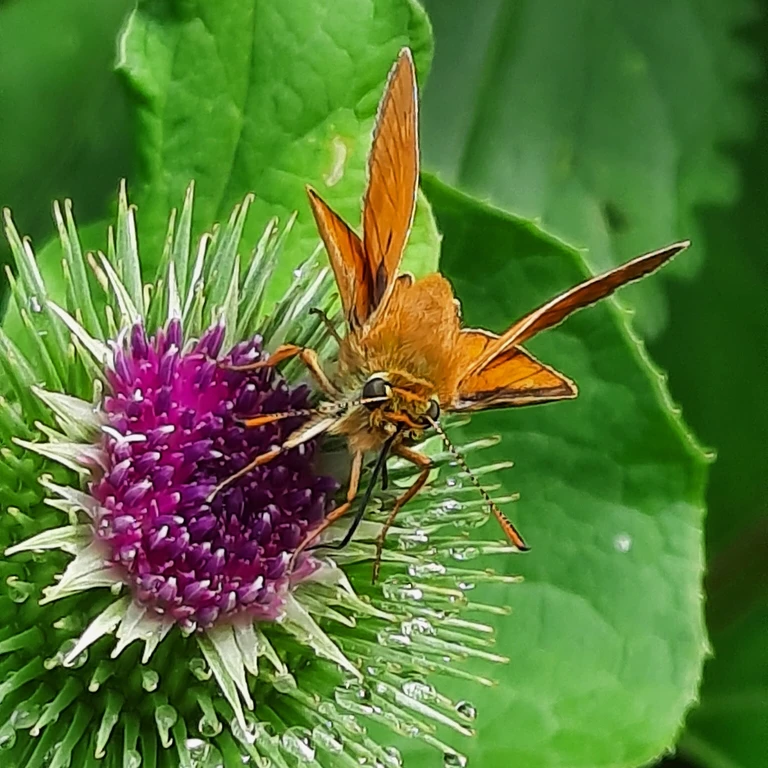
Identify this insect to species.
Ochlodes sylvanus (also Ochlodes venata)
